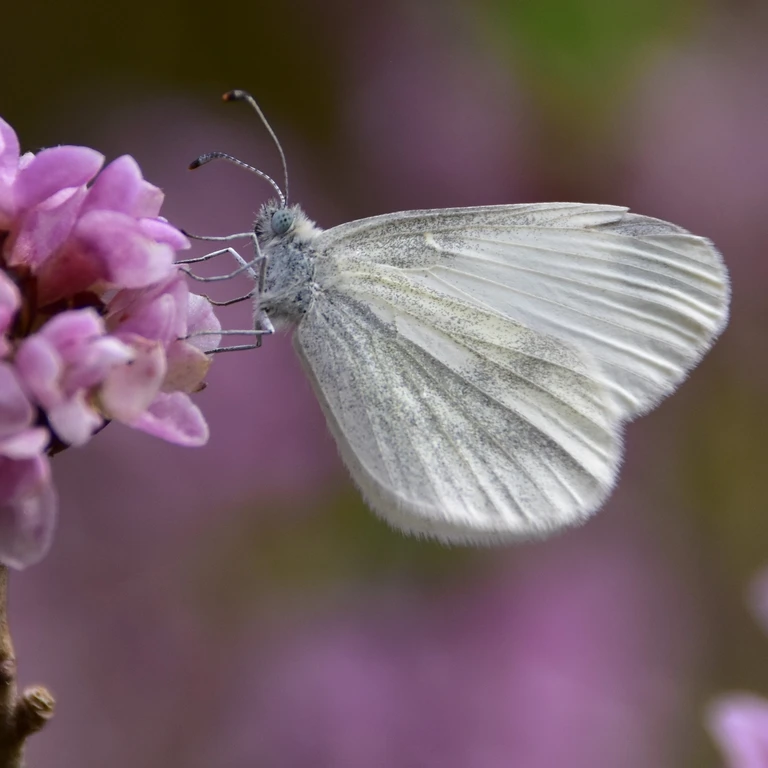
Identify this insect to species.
Leptidea sinapis/juvernica
